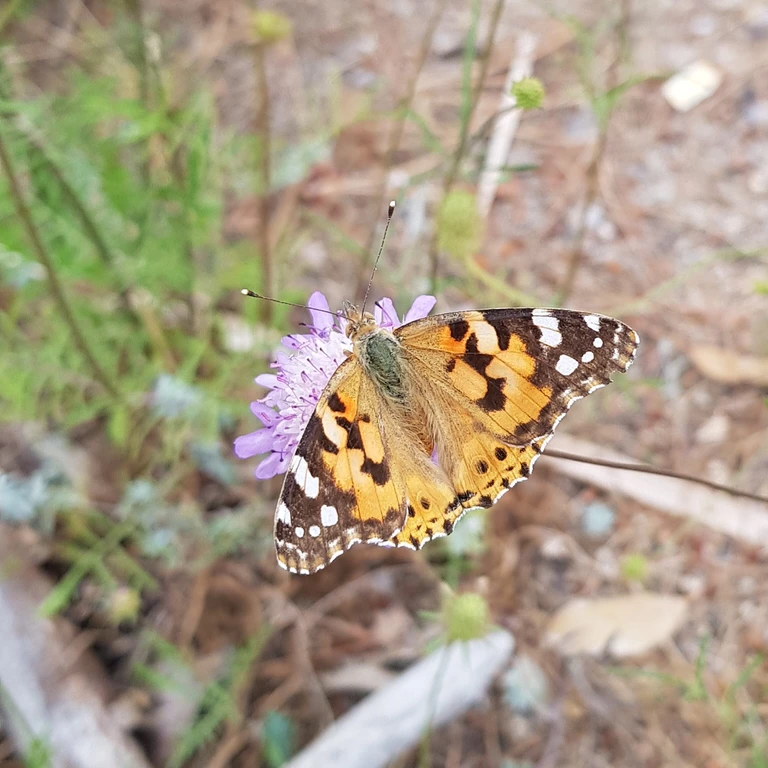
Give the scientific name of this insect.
Vanessa cardui
